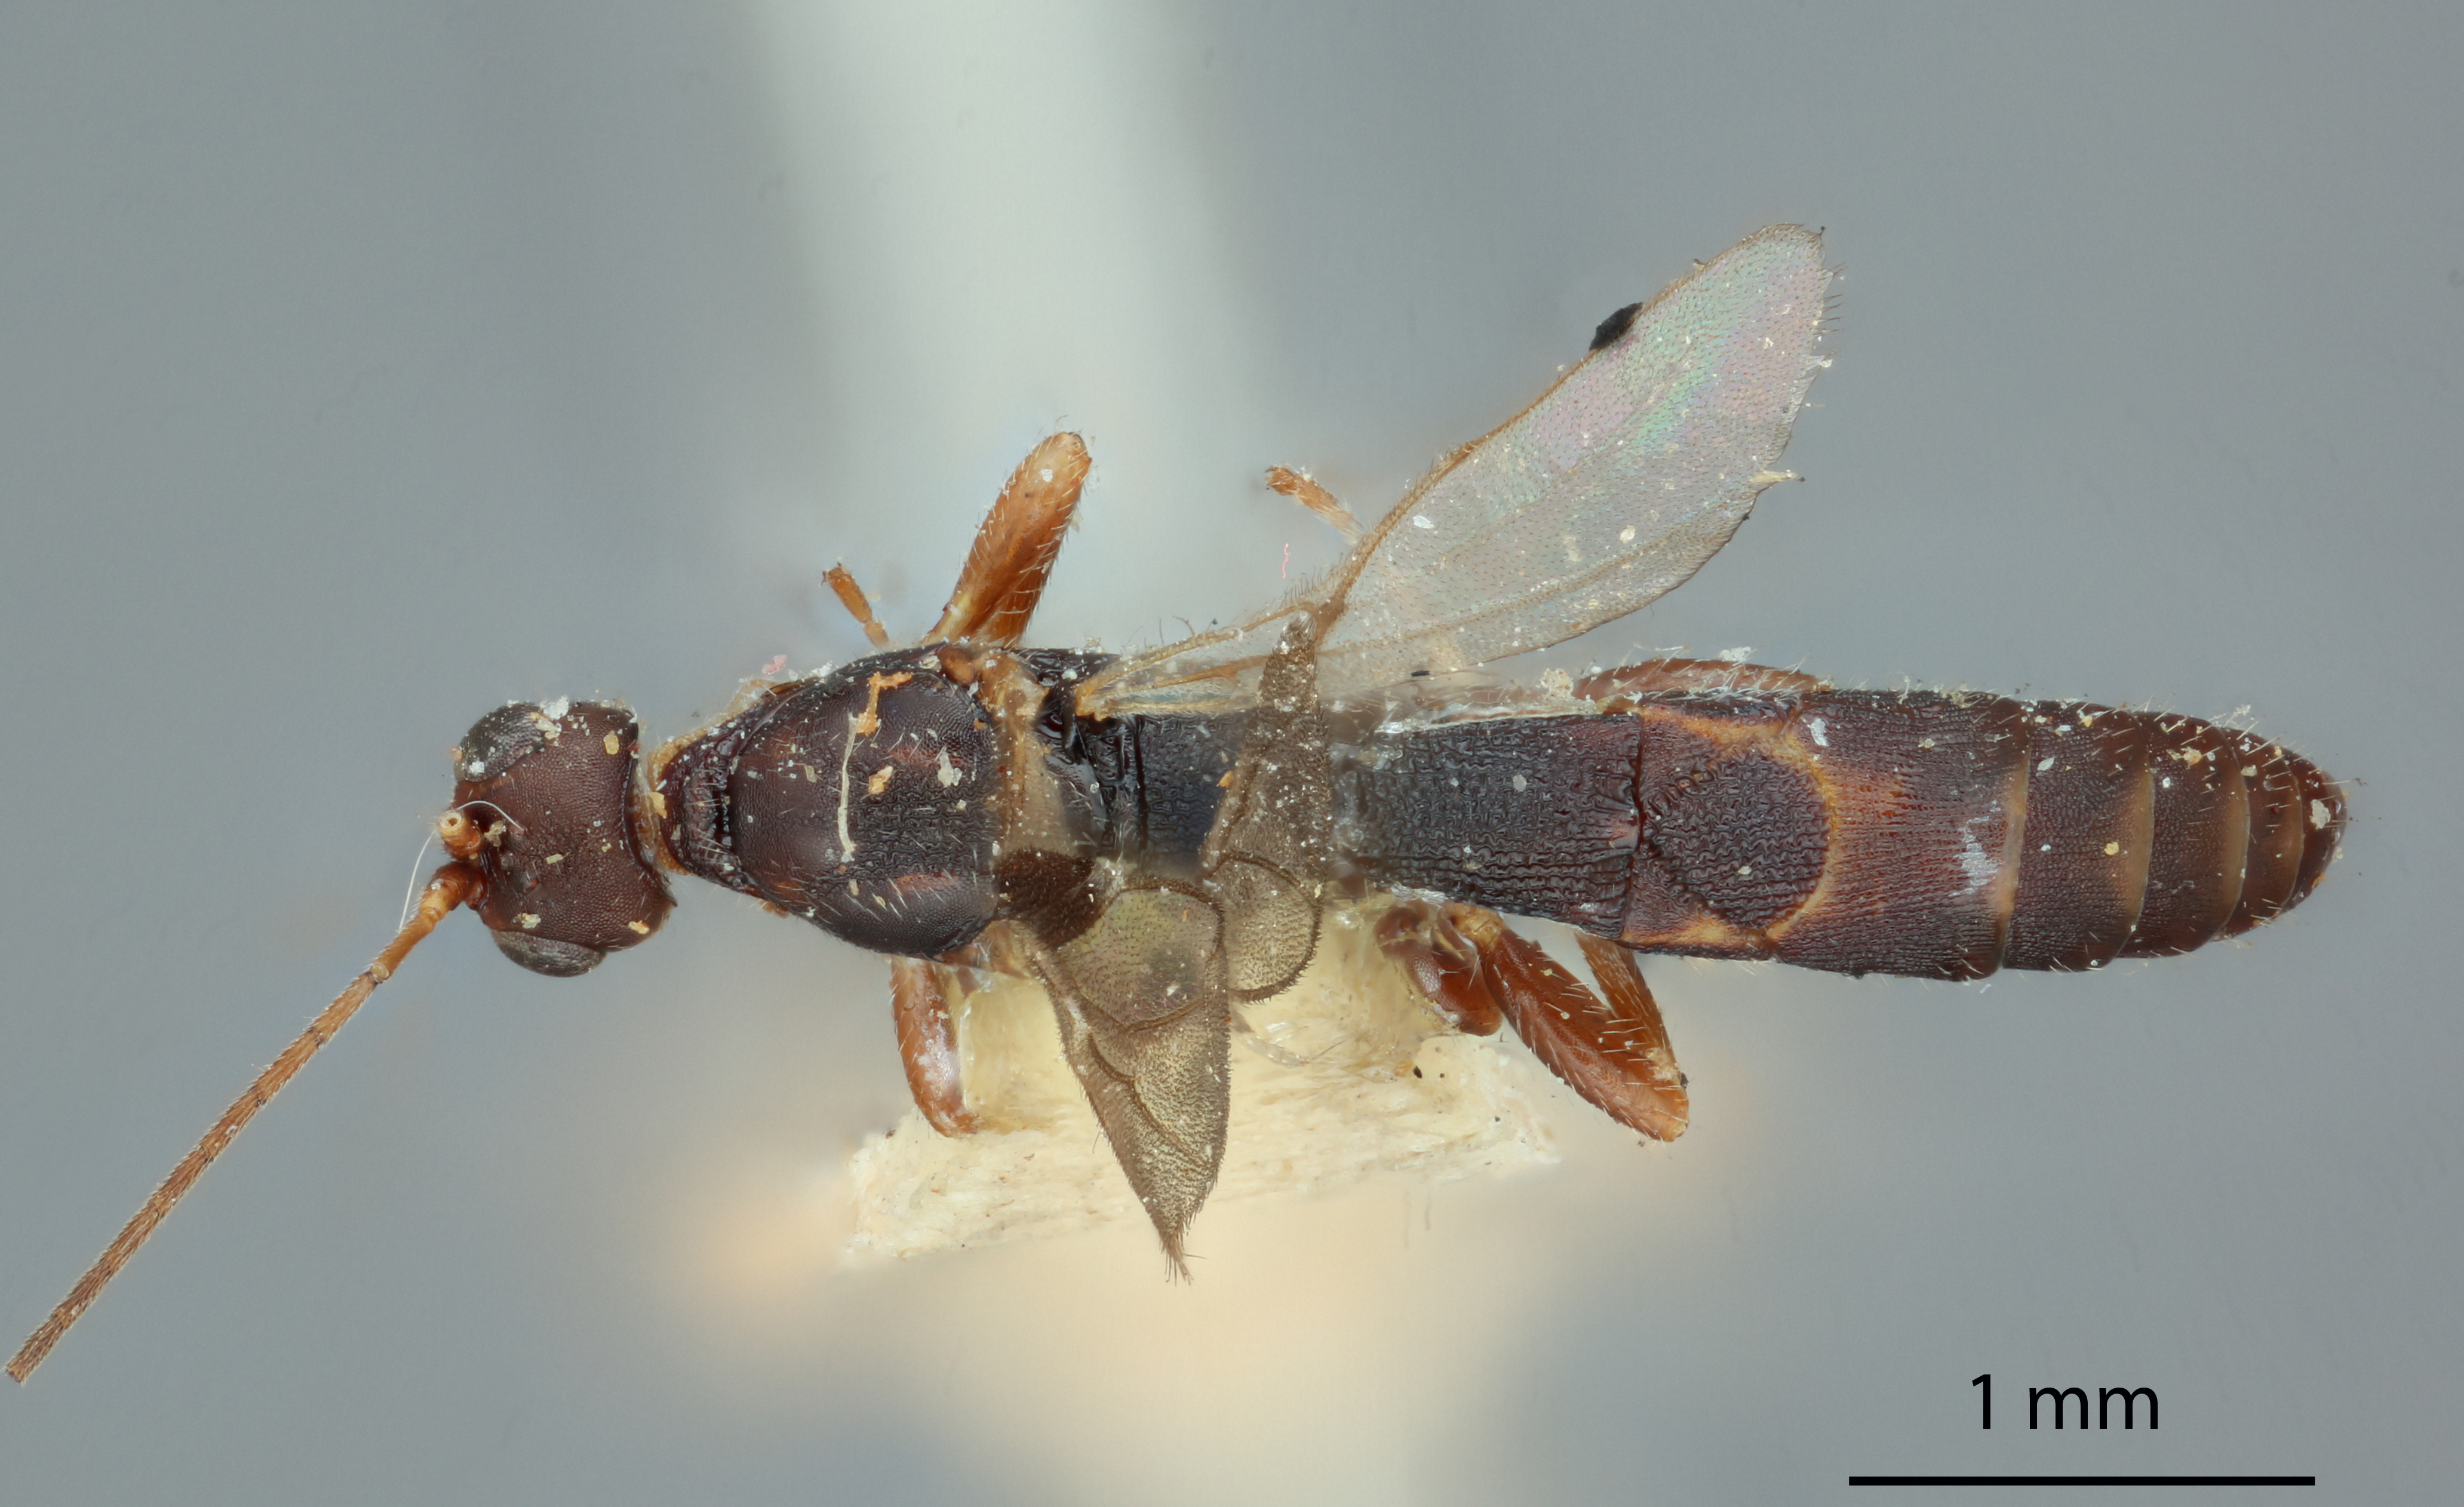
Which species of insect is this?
Heterospilus astigmus
